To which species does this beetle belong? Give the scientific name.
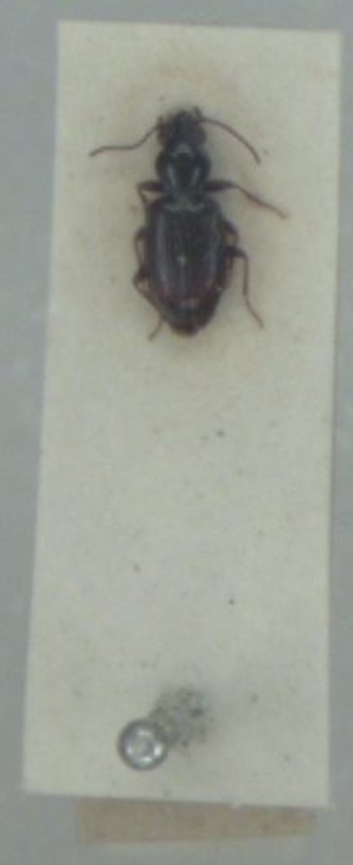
Bembidion normannum
